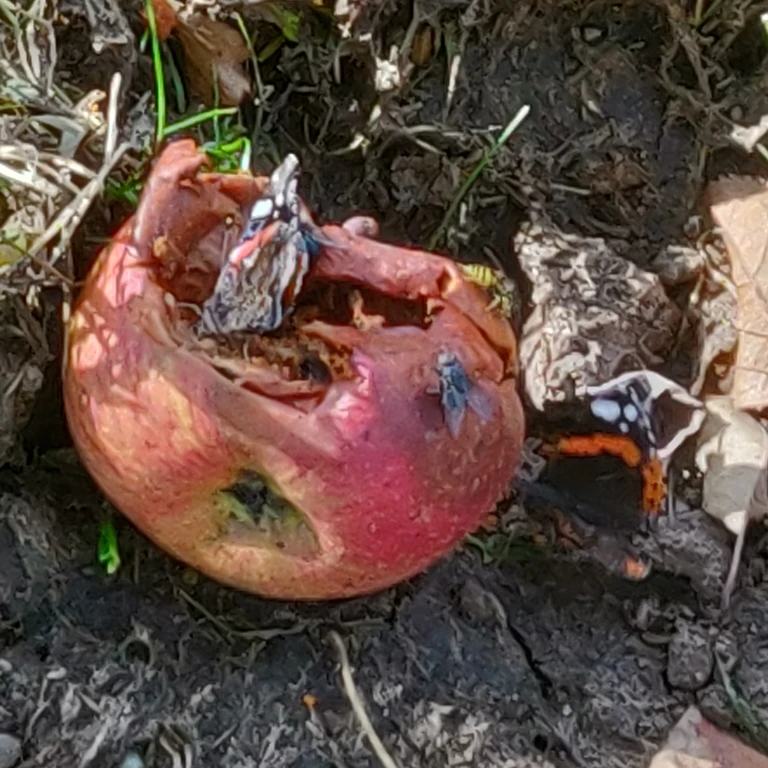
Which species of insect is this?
Vanessa atalanta
